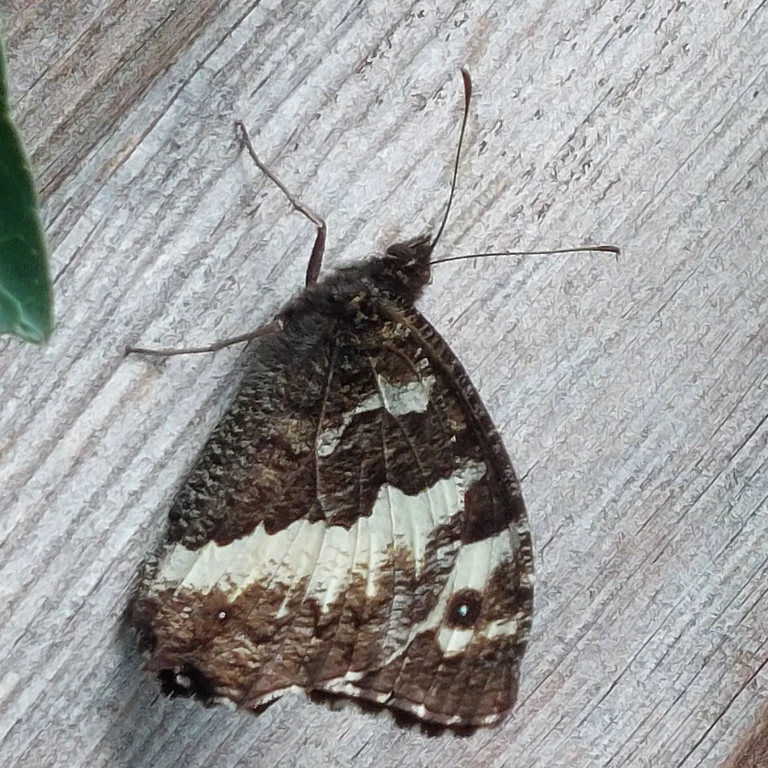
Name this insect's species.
Brintesia circe
